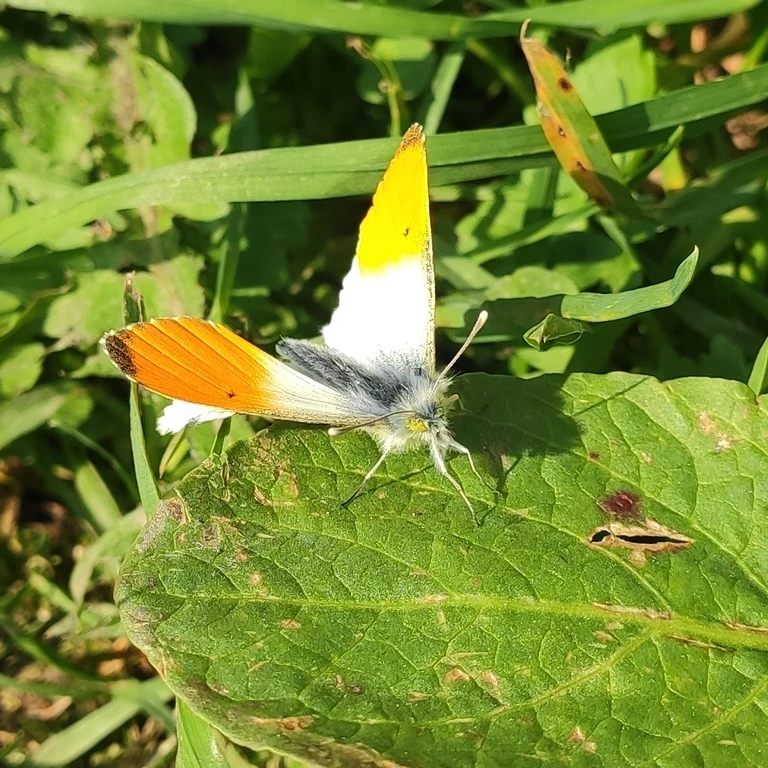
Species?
Anthocharis cardamines
